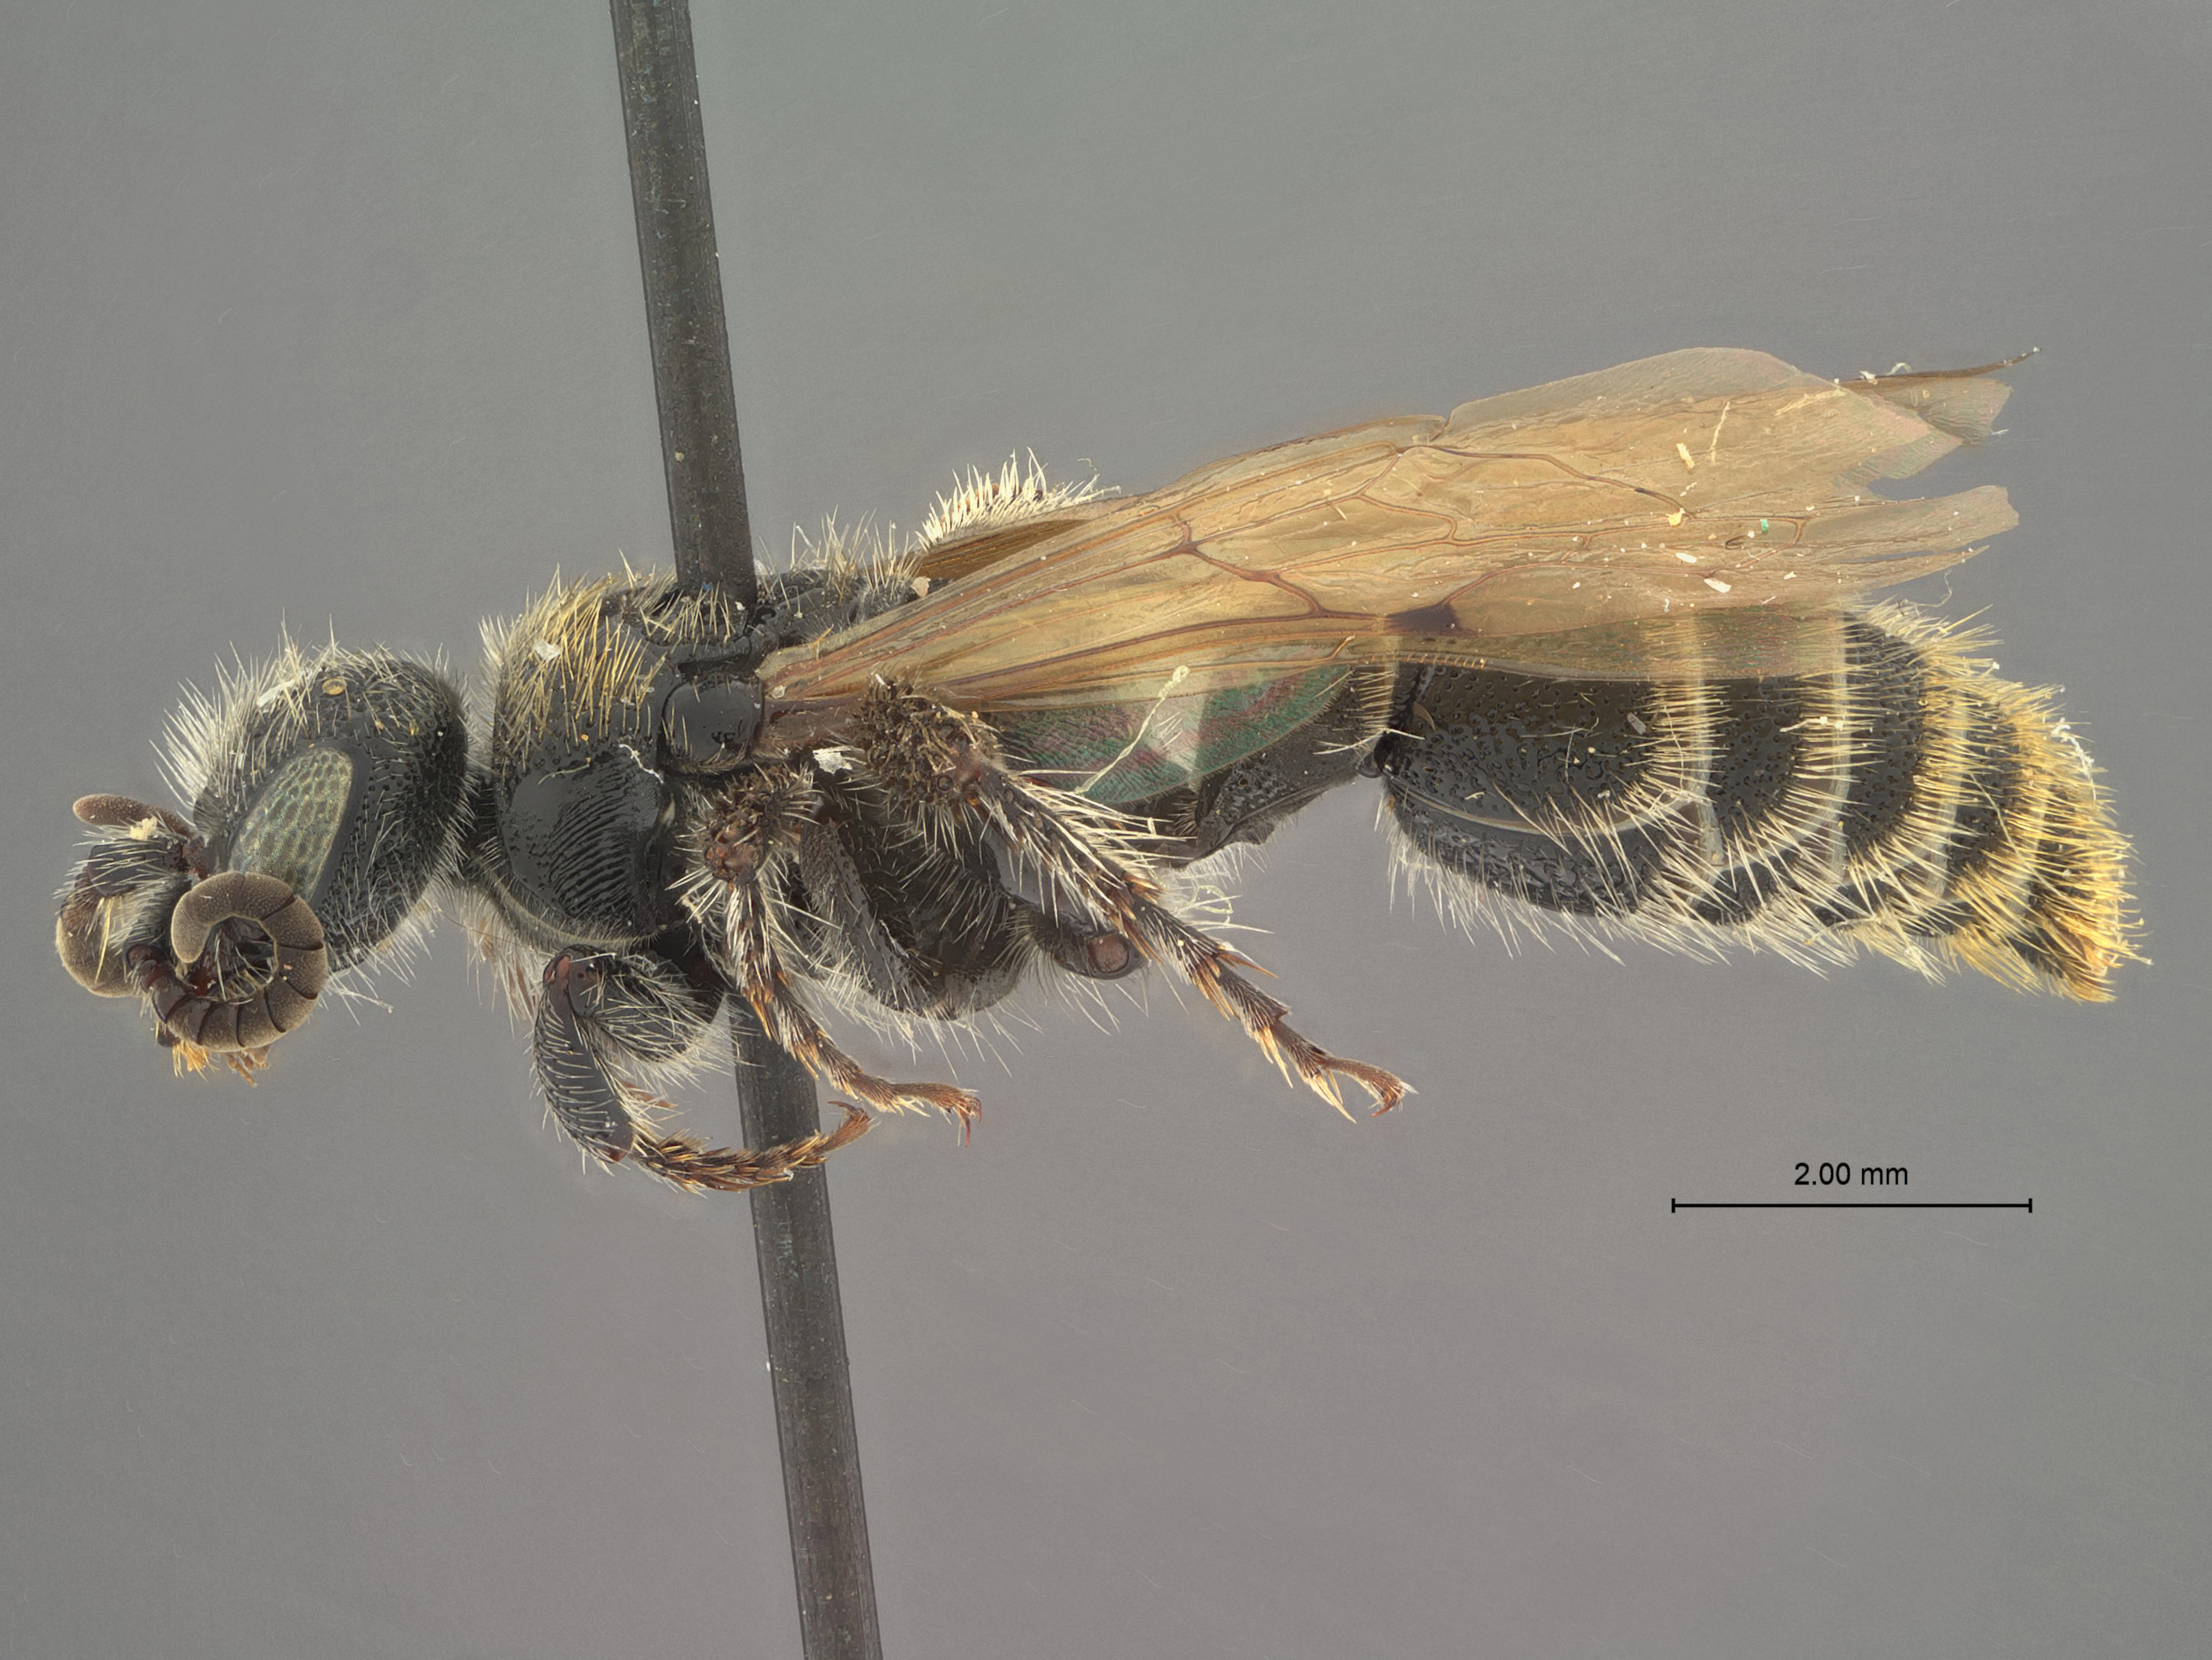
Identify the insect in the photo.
Neotiphia aurisaeta
